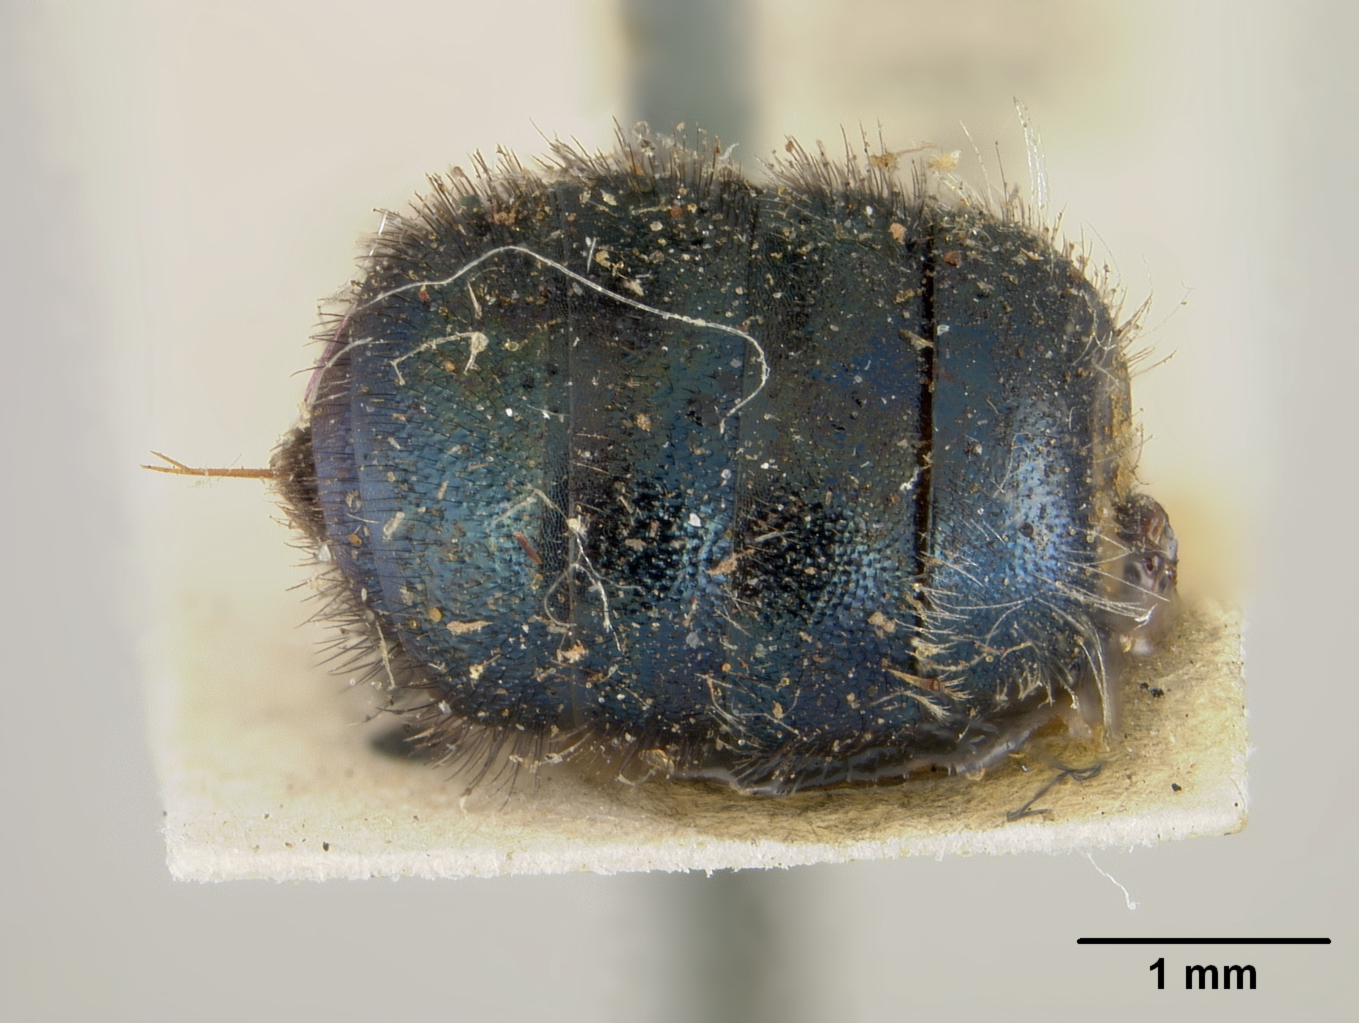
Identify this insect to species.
Osmia tristella
